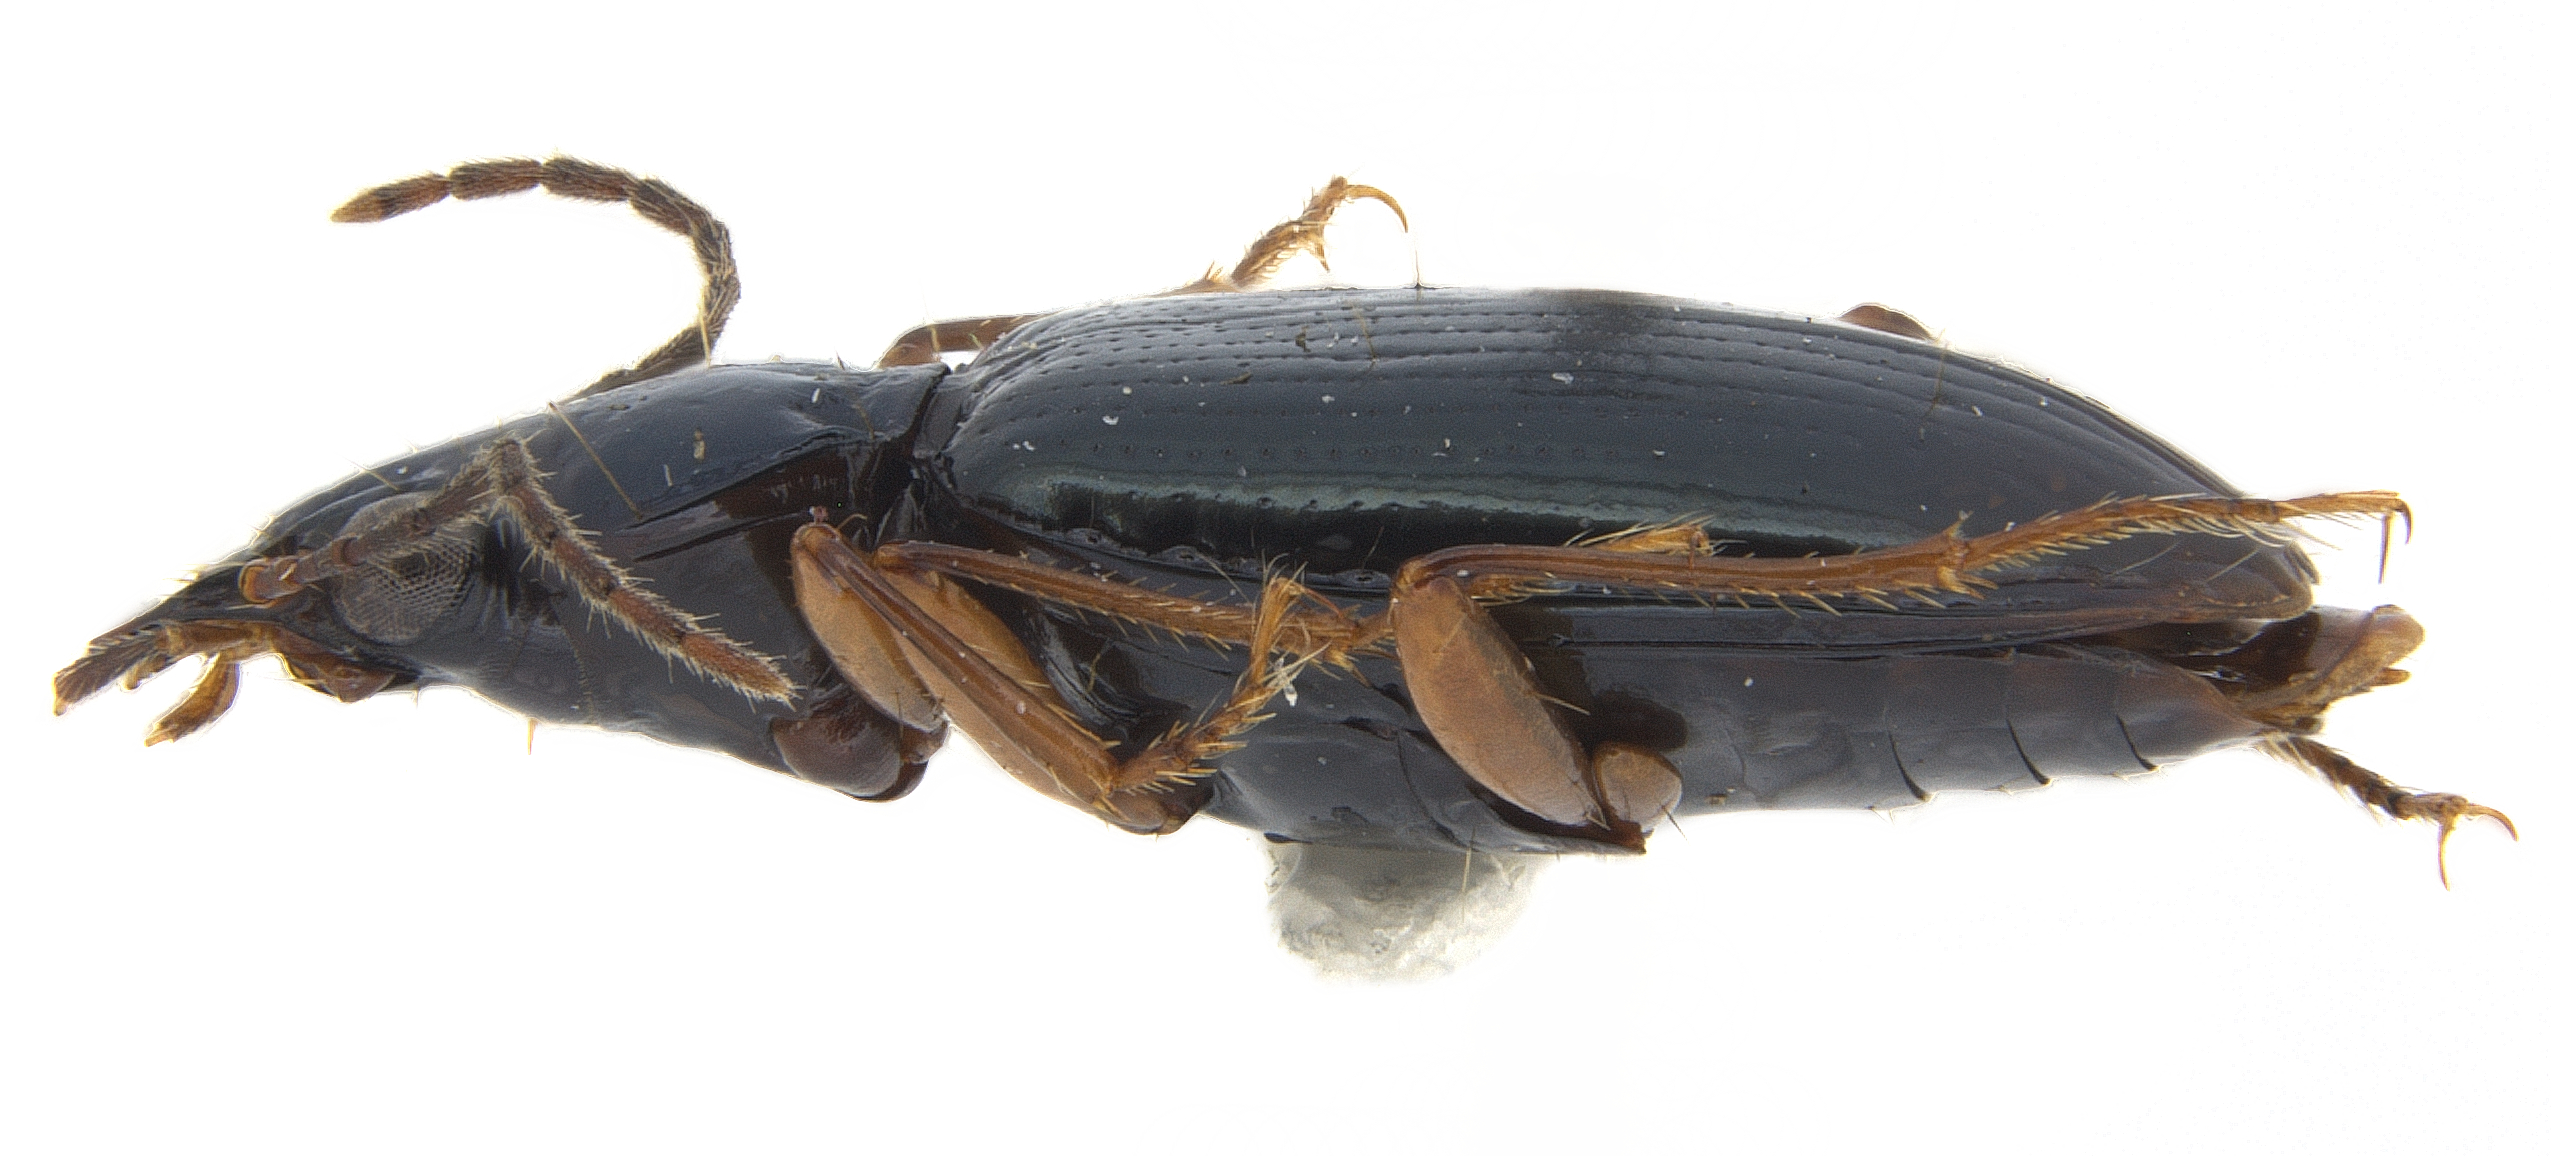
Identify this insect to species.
Bembidion vernale
